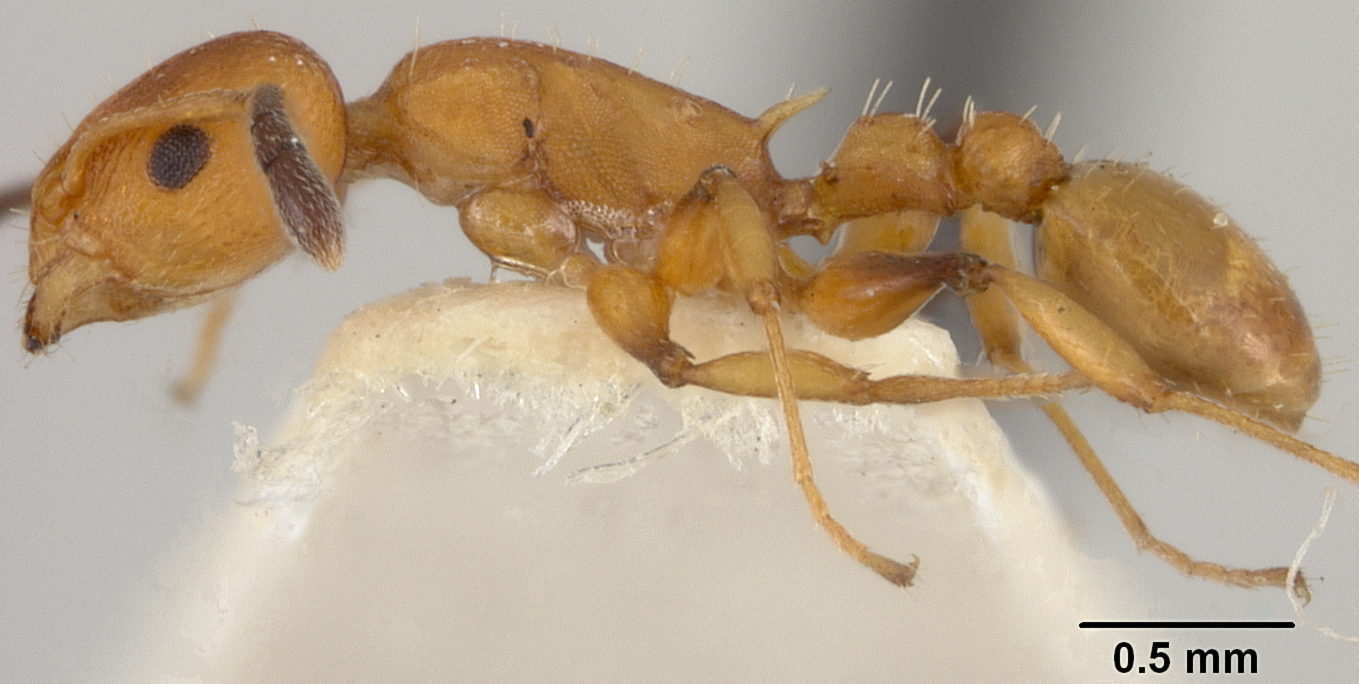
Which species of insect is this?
Leptothorax timidus
